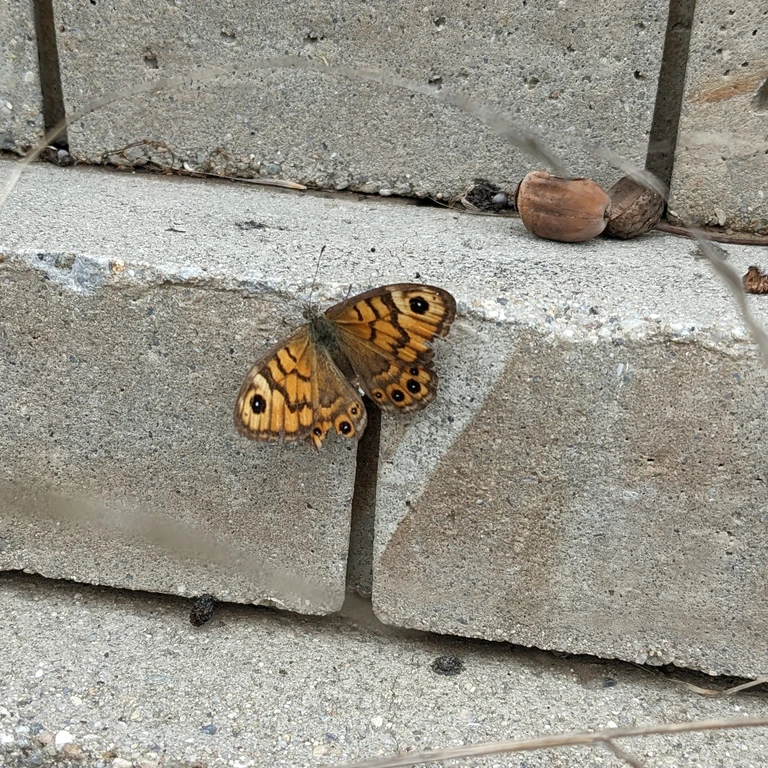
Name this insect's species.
Lasiommata megera (also Pararge megera)
